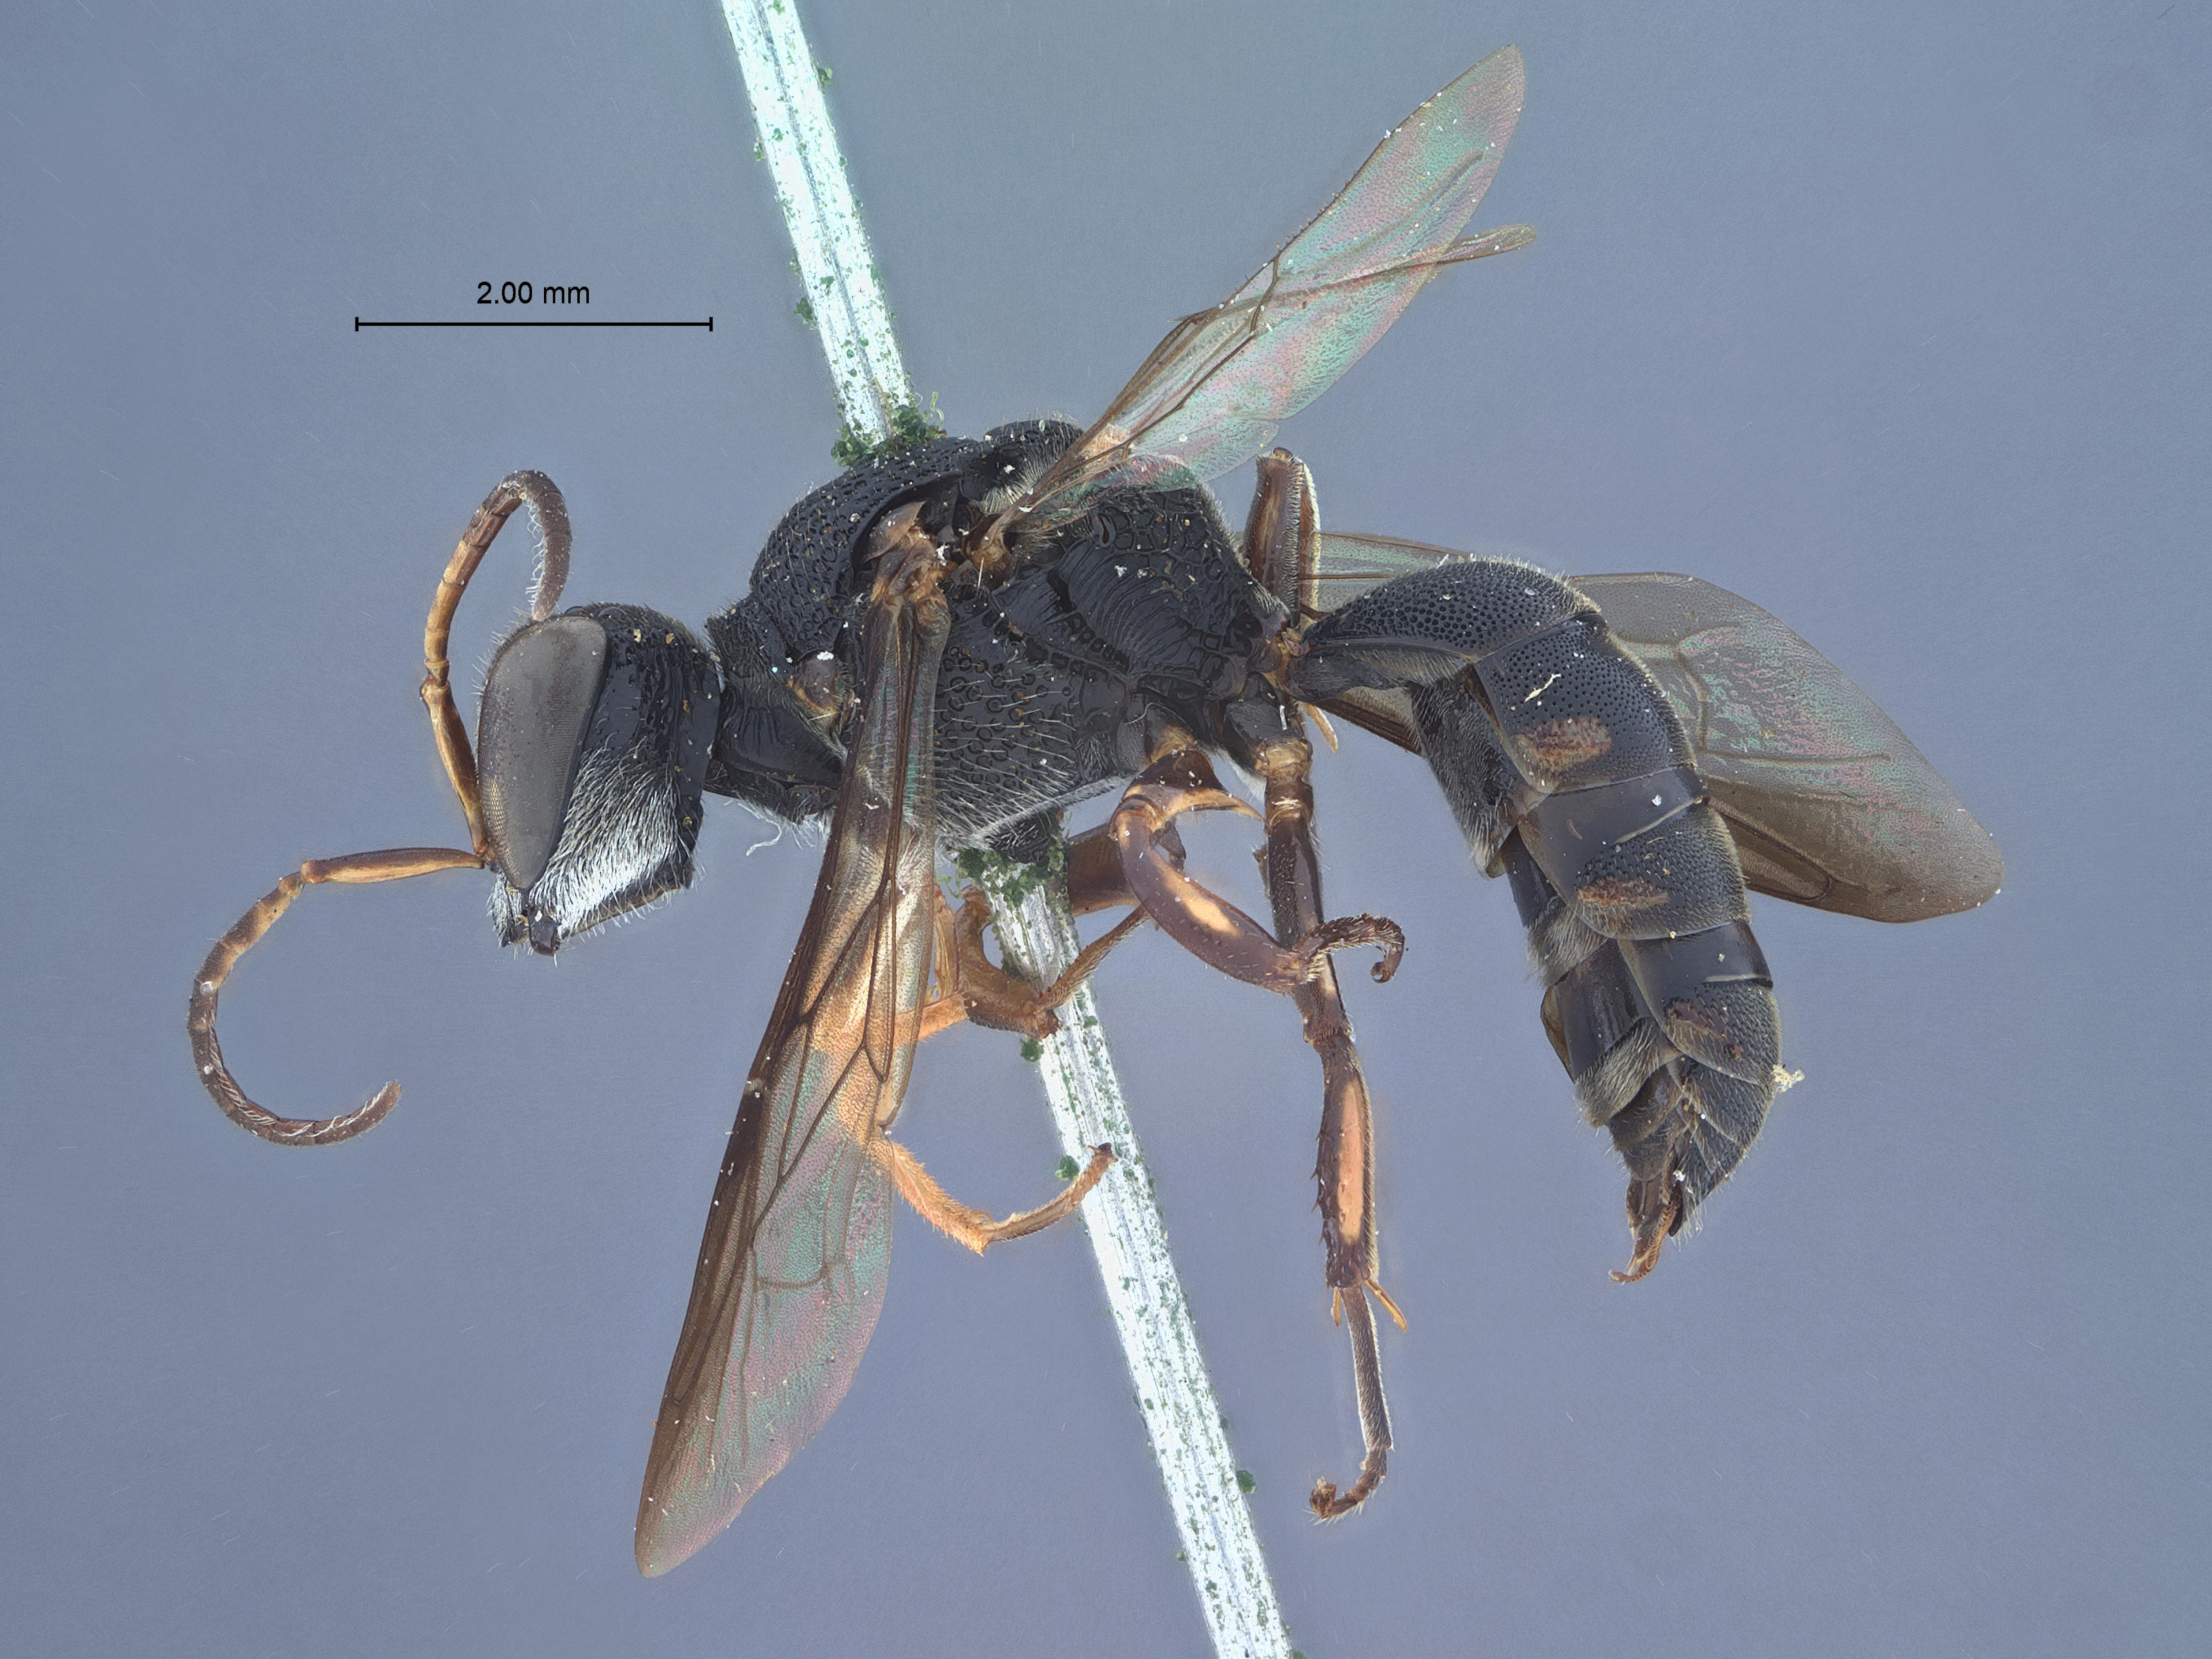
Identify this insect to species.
Lestica consolator
